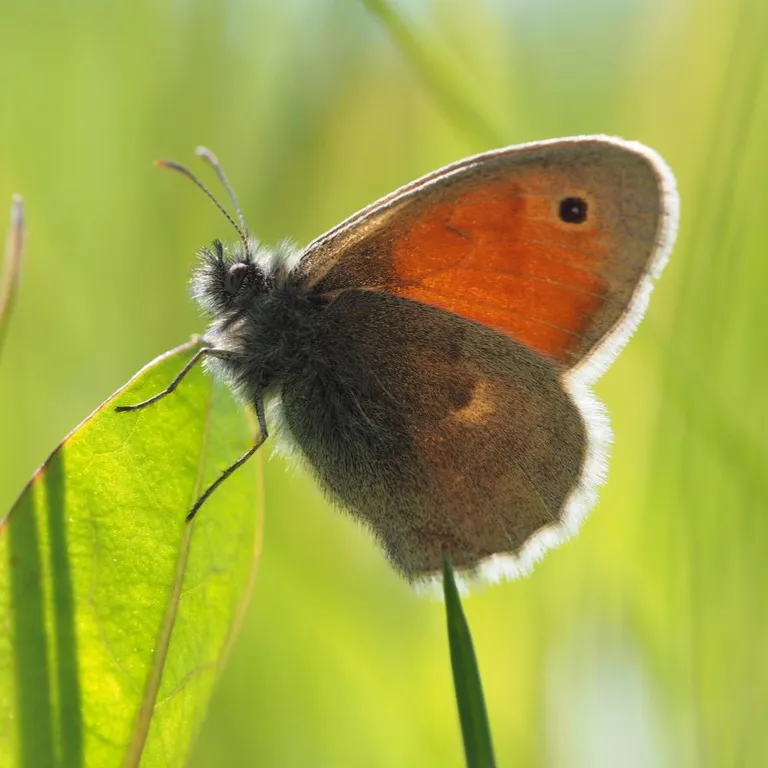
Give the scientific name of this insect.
Coenonympha pamphilus
